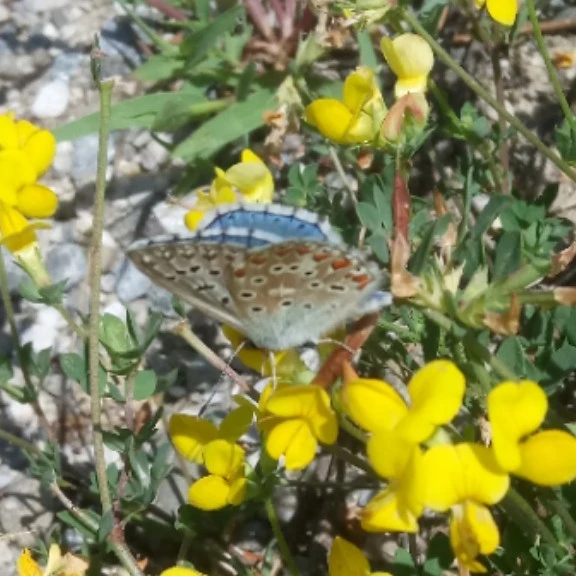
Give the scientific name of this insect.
Lysandra bellargus
